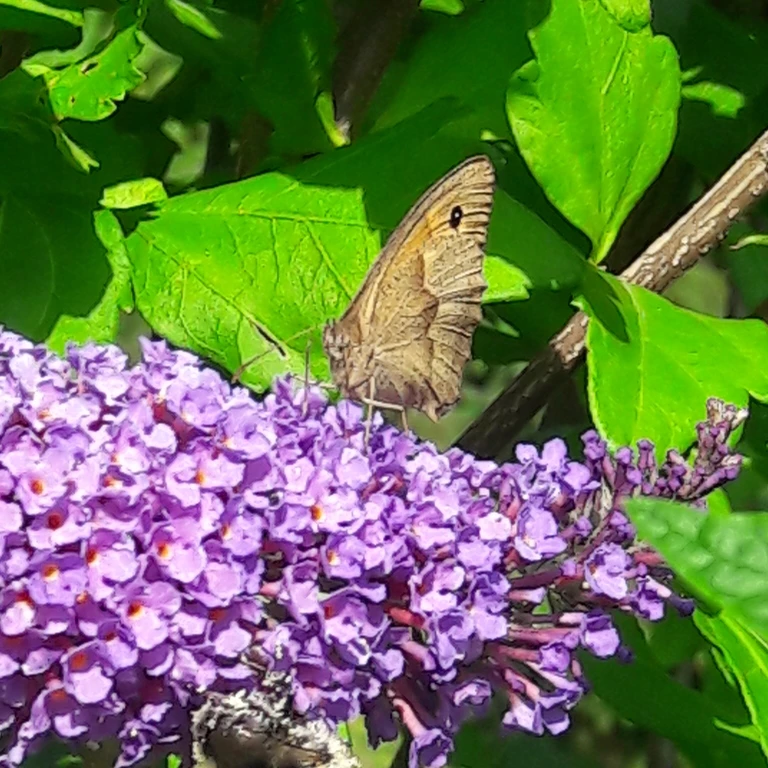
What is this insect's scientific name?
Maniola jurtina
